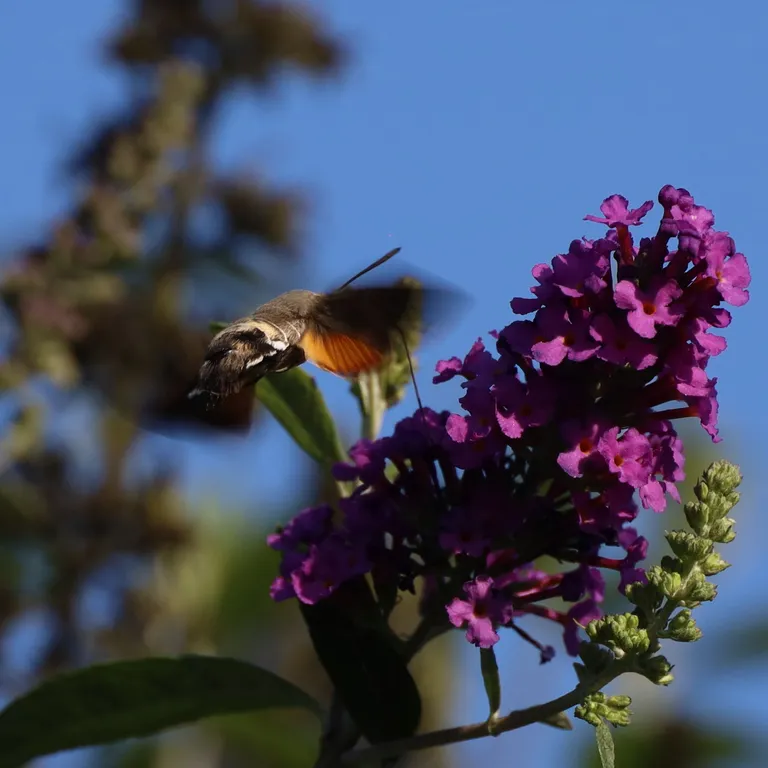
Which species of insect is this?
Macroglossum stellatarum
